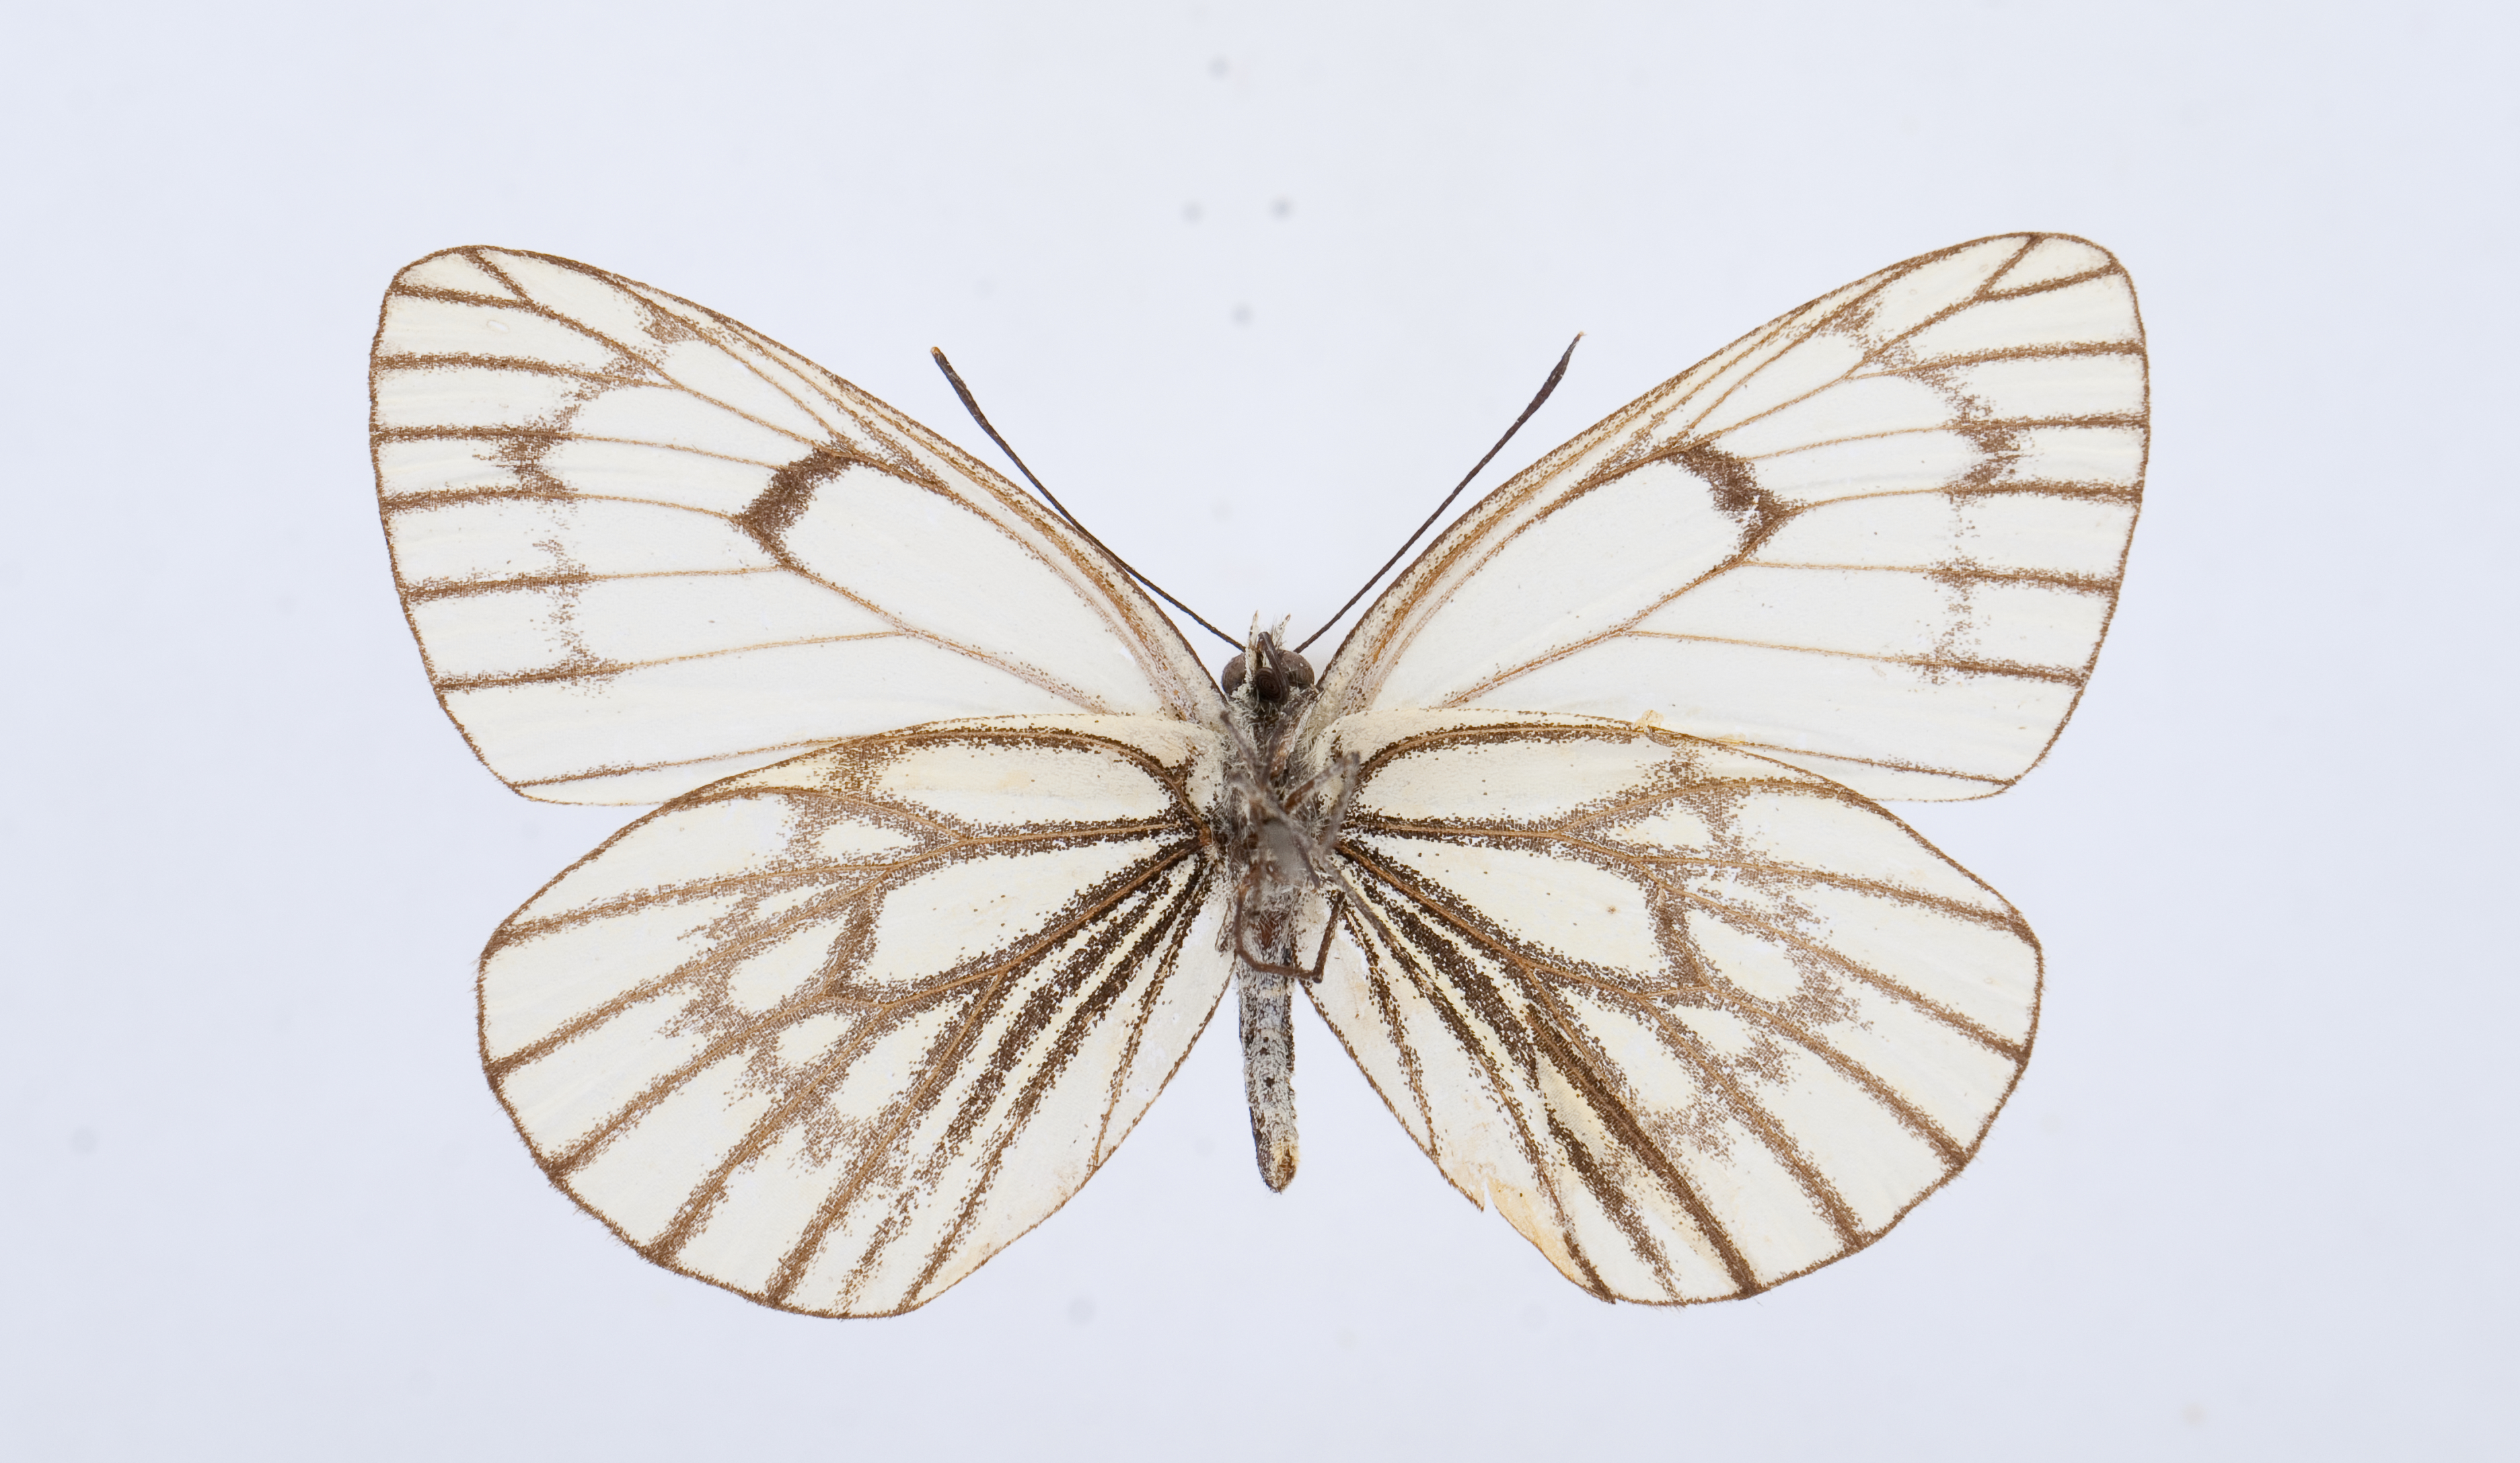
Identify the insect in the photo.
Aporia leucodice
